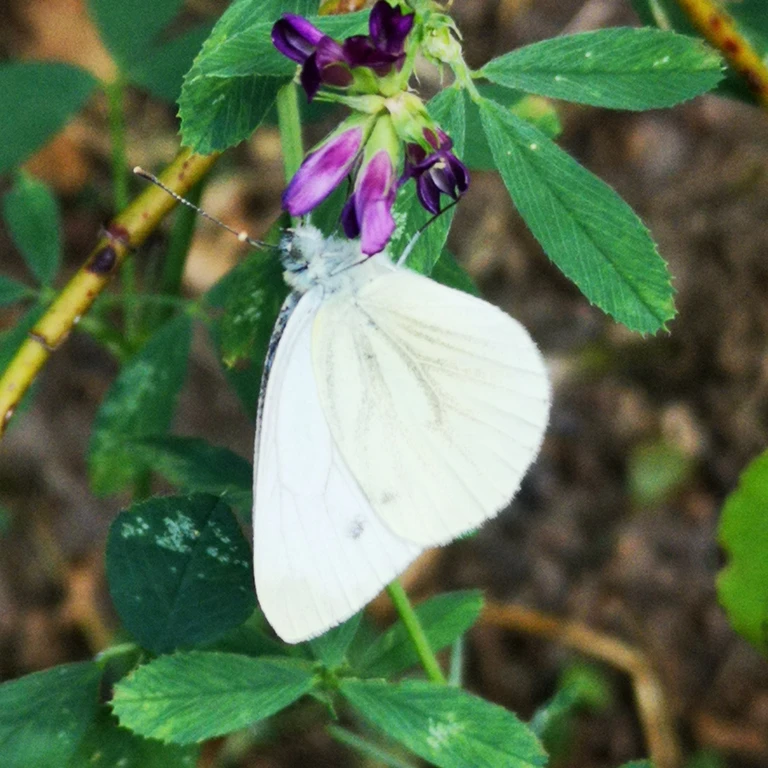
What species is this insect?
Pieris napi
